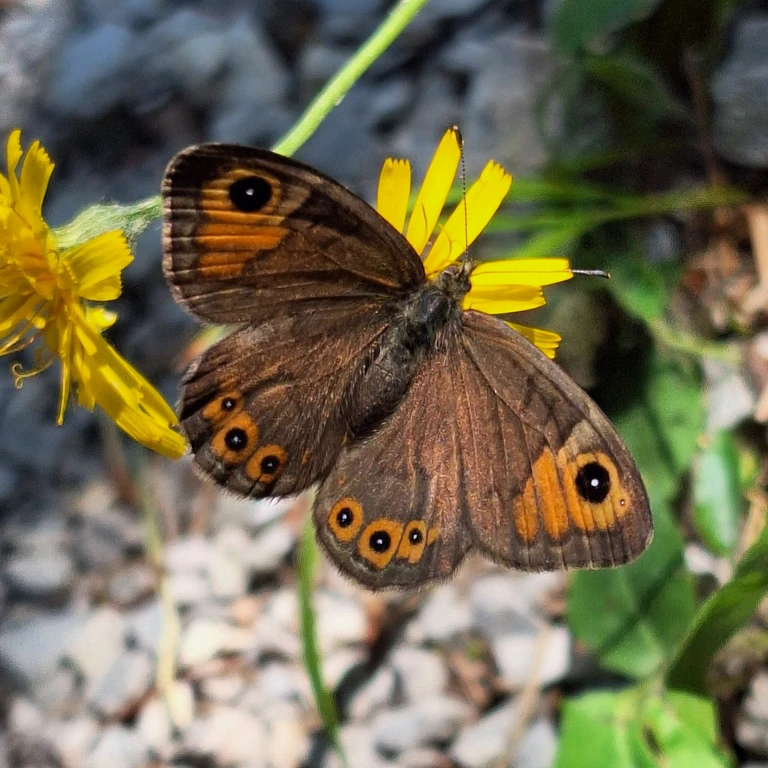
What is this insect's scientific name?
Lasiommata petropolitana (also Pararge petropolitana)
